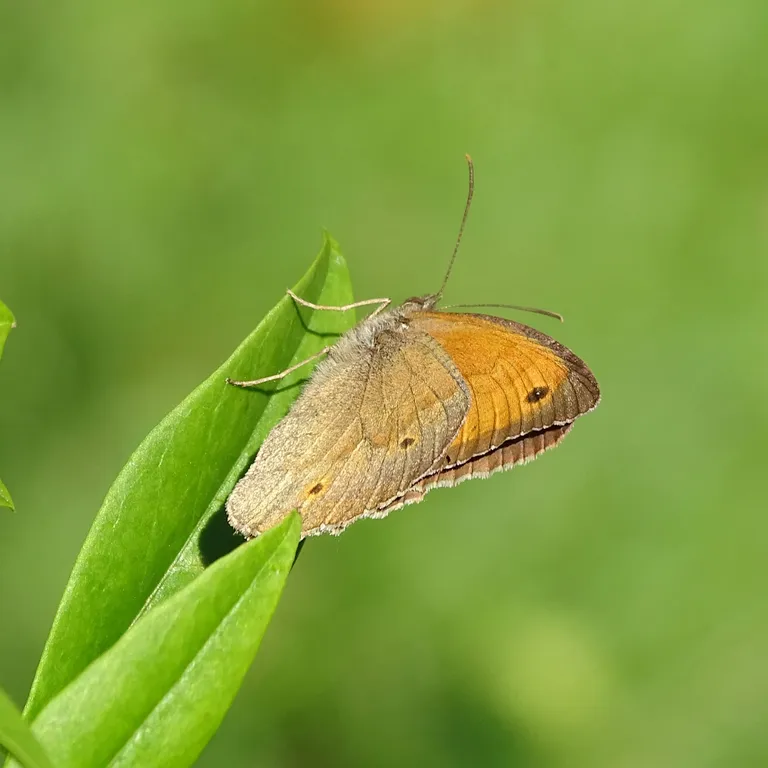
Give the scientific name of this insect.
Maniola jurtina
